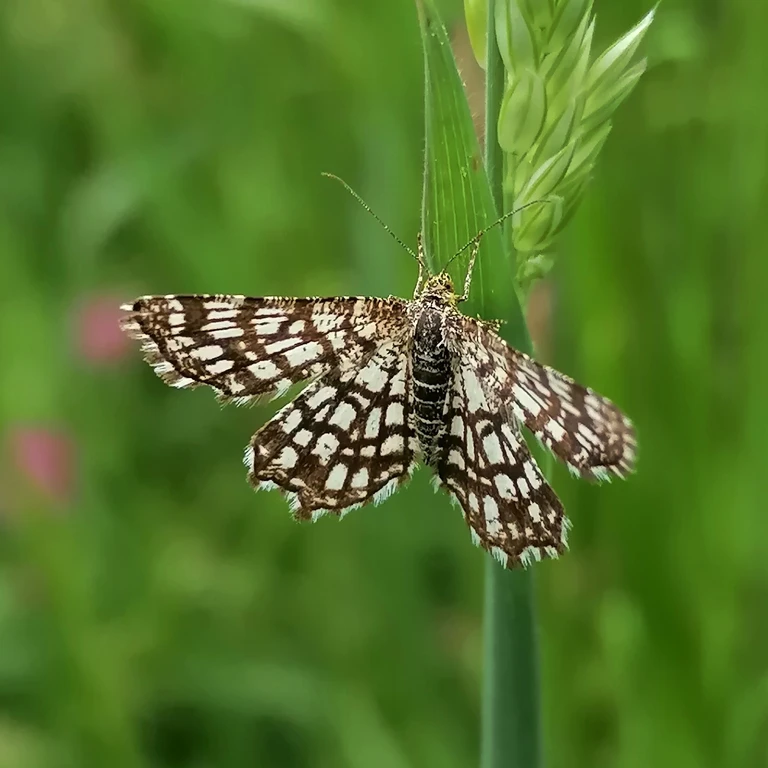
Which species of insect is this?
Chiasmia clathrata
